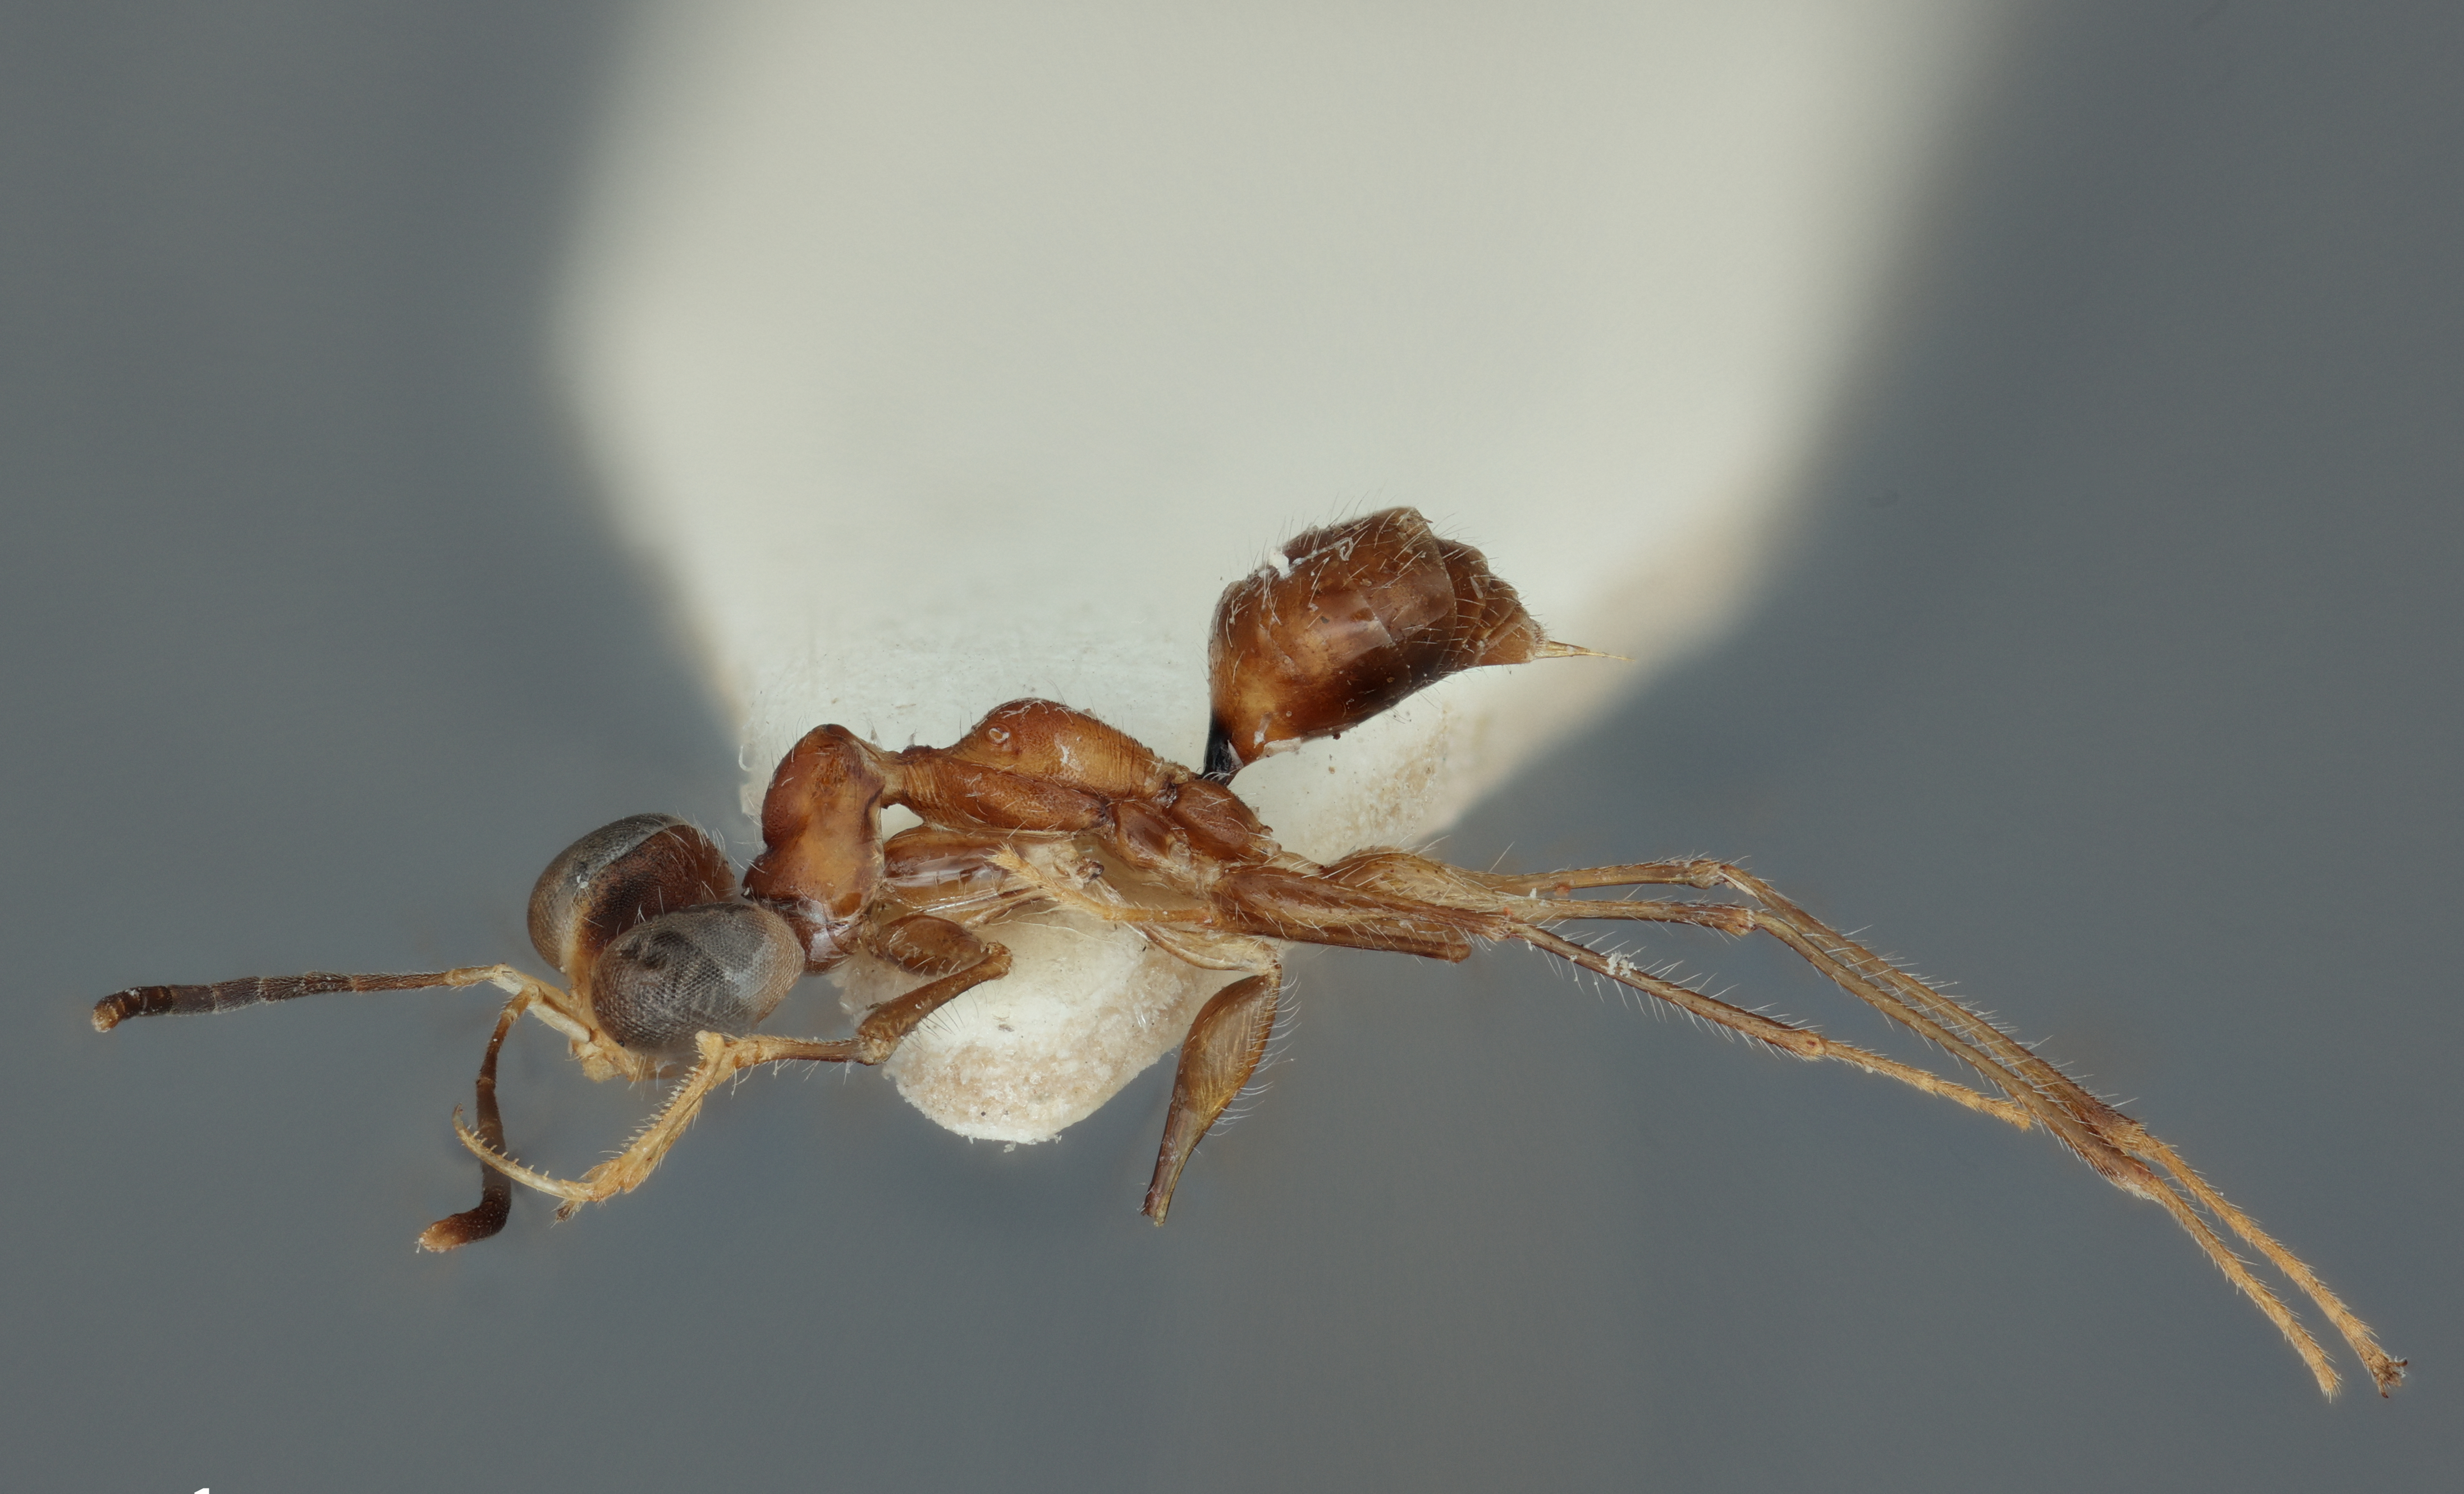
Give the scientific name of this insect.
Agonatopoides insularis
